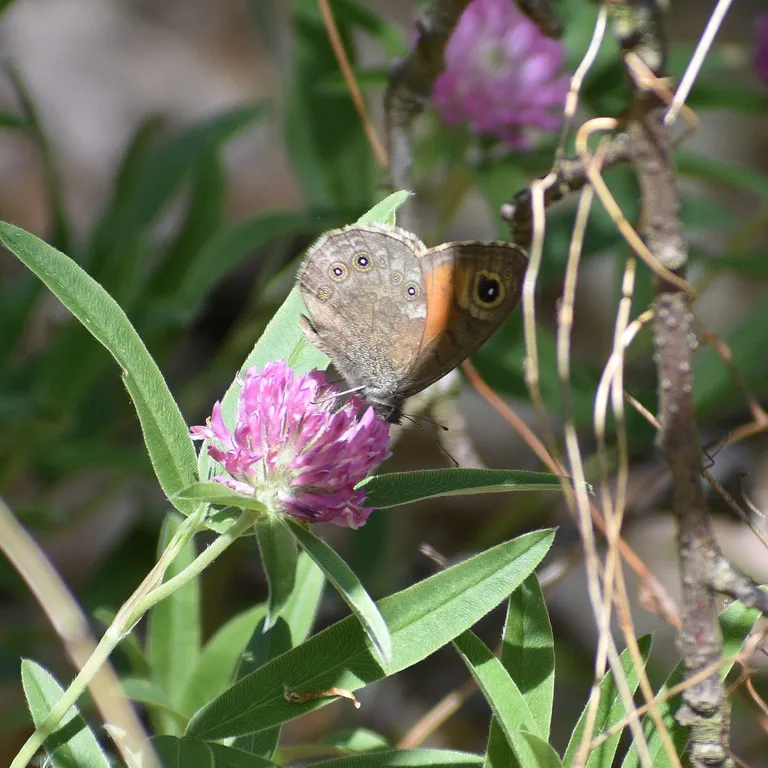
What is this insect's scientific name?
Lasiommata maera (also Pararge maera)
